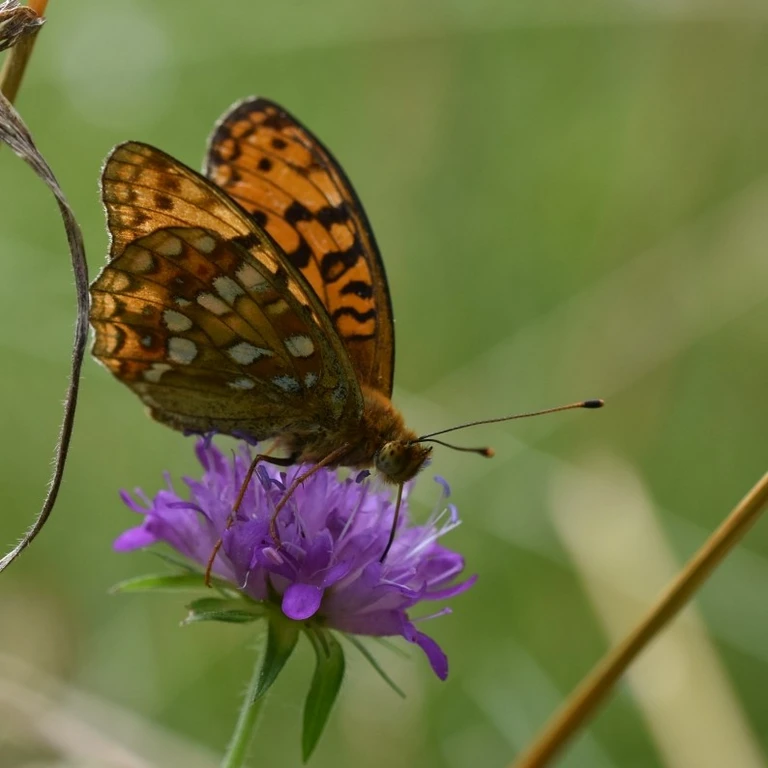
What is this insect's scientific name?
Fabriciana adippe
